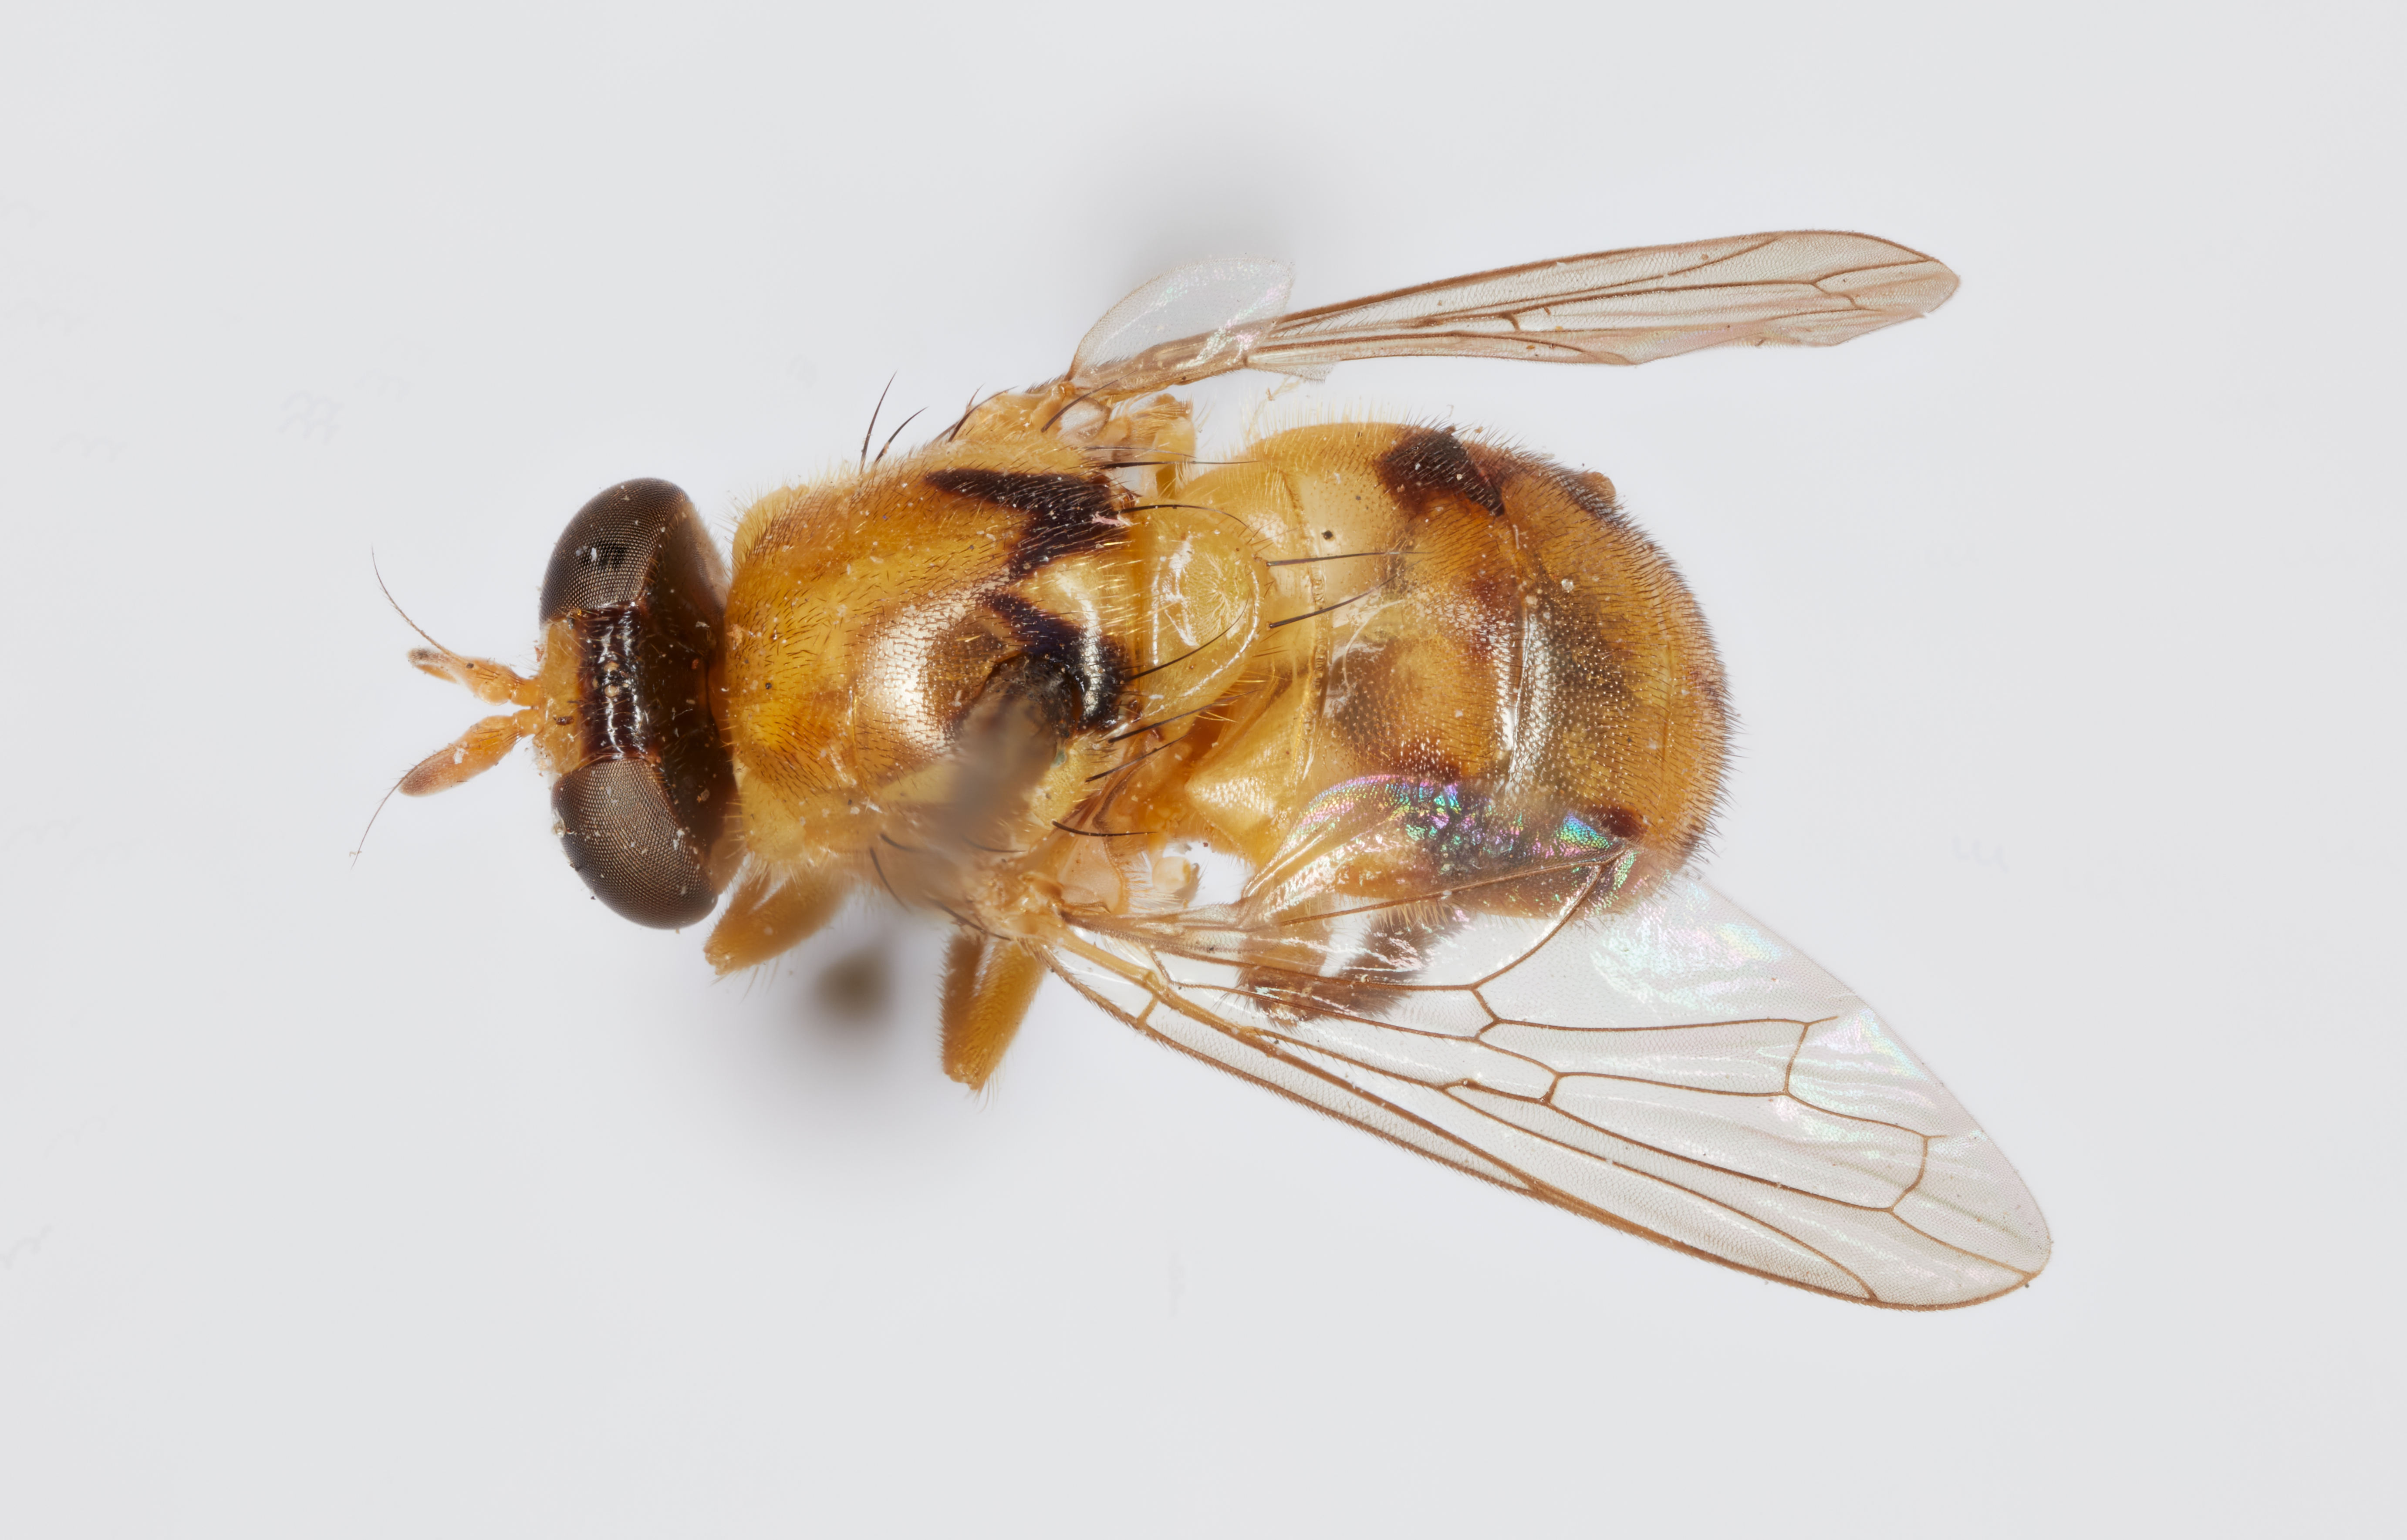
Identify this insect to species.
Graptomyza antipoda
